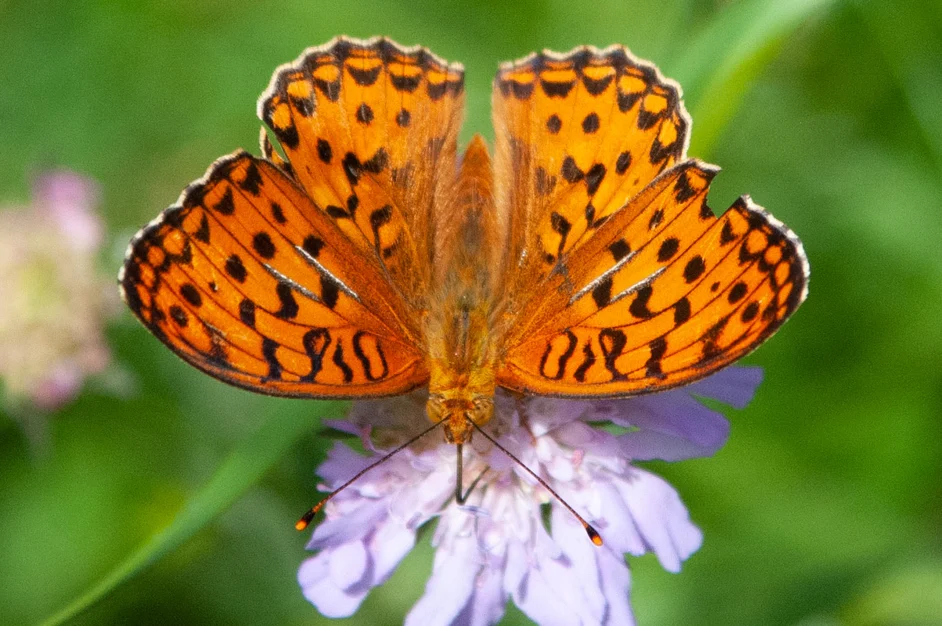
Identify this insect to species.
Fabriciana adippe
